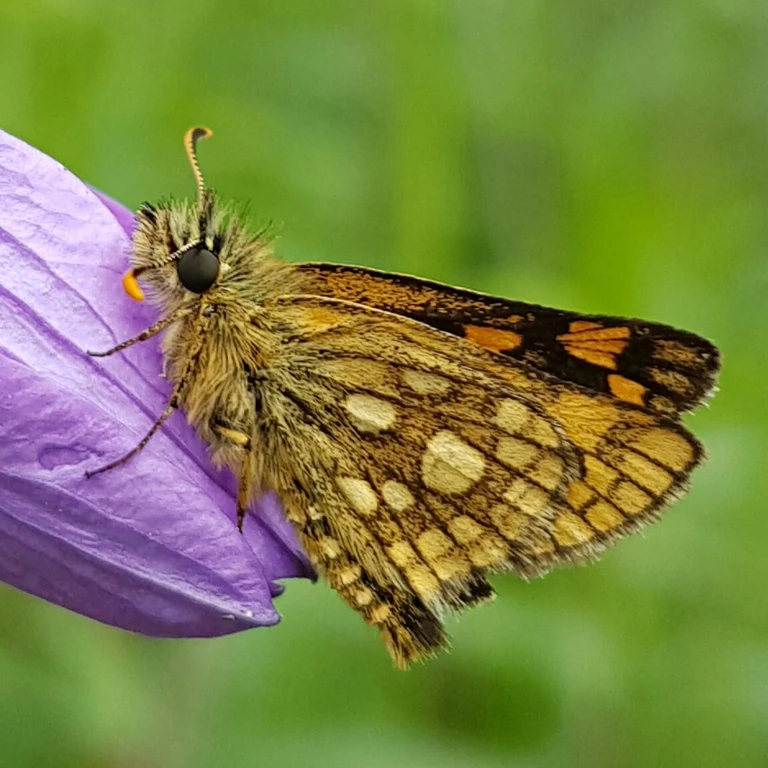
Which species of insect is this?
Carterocephalus palaemon
